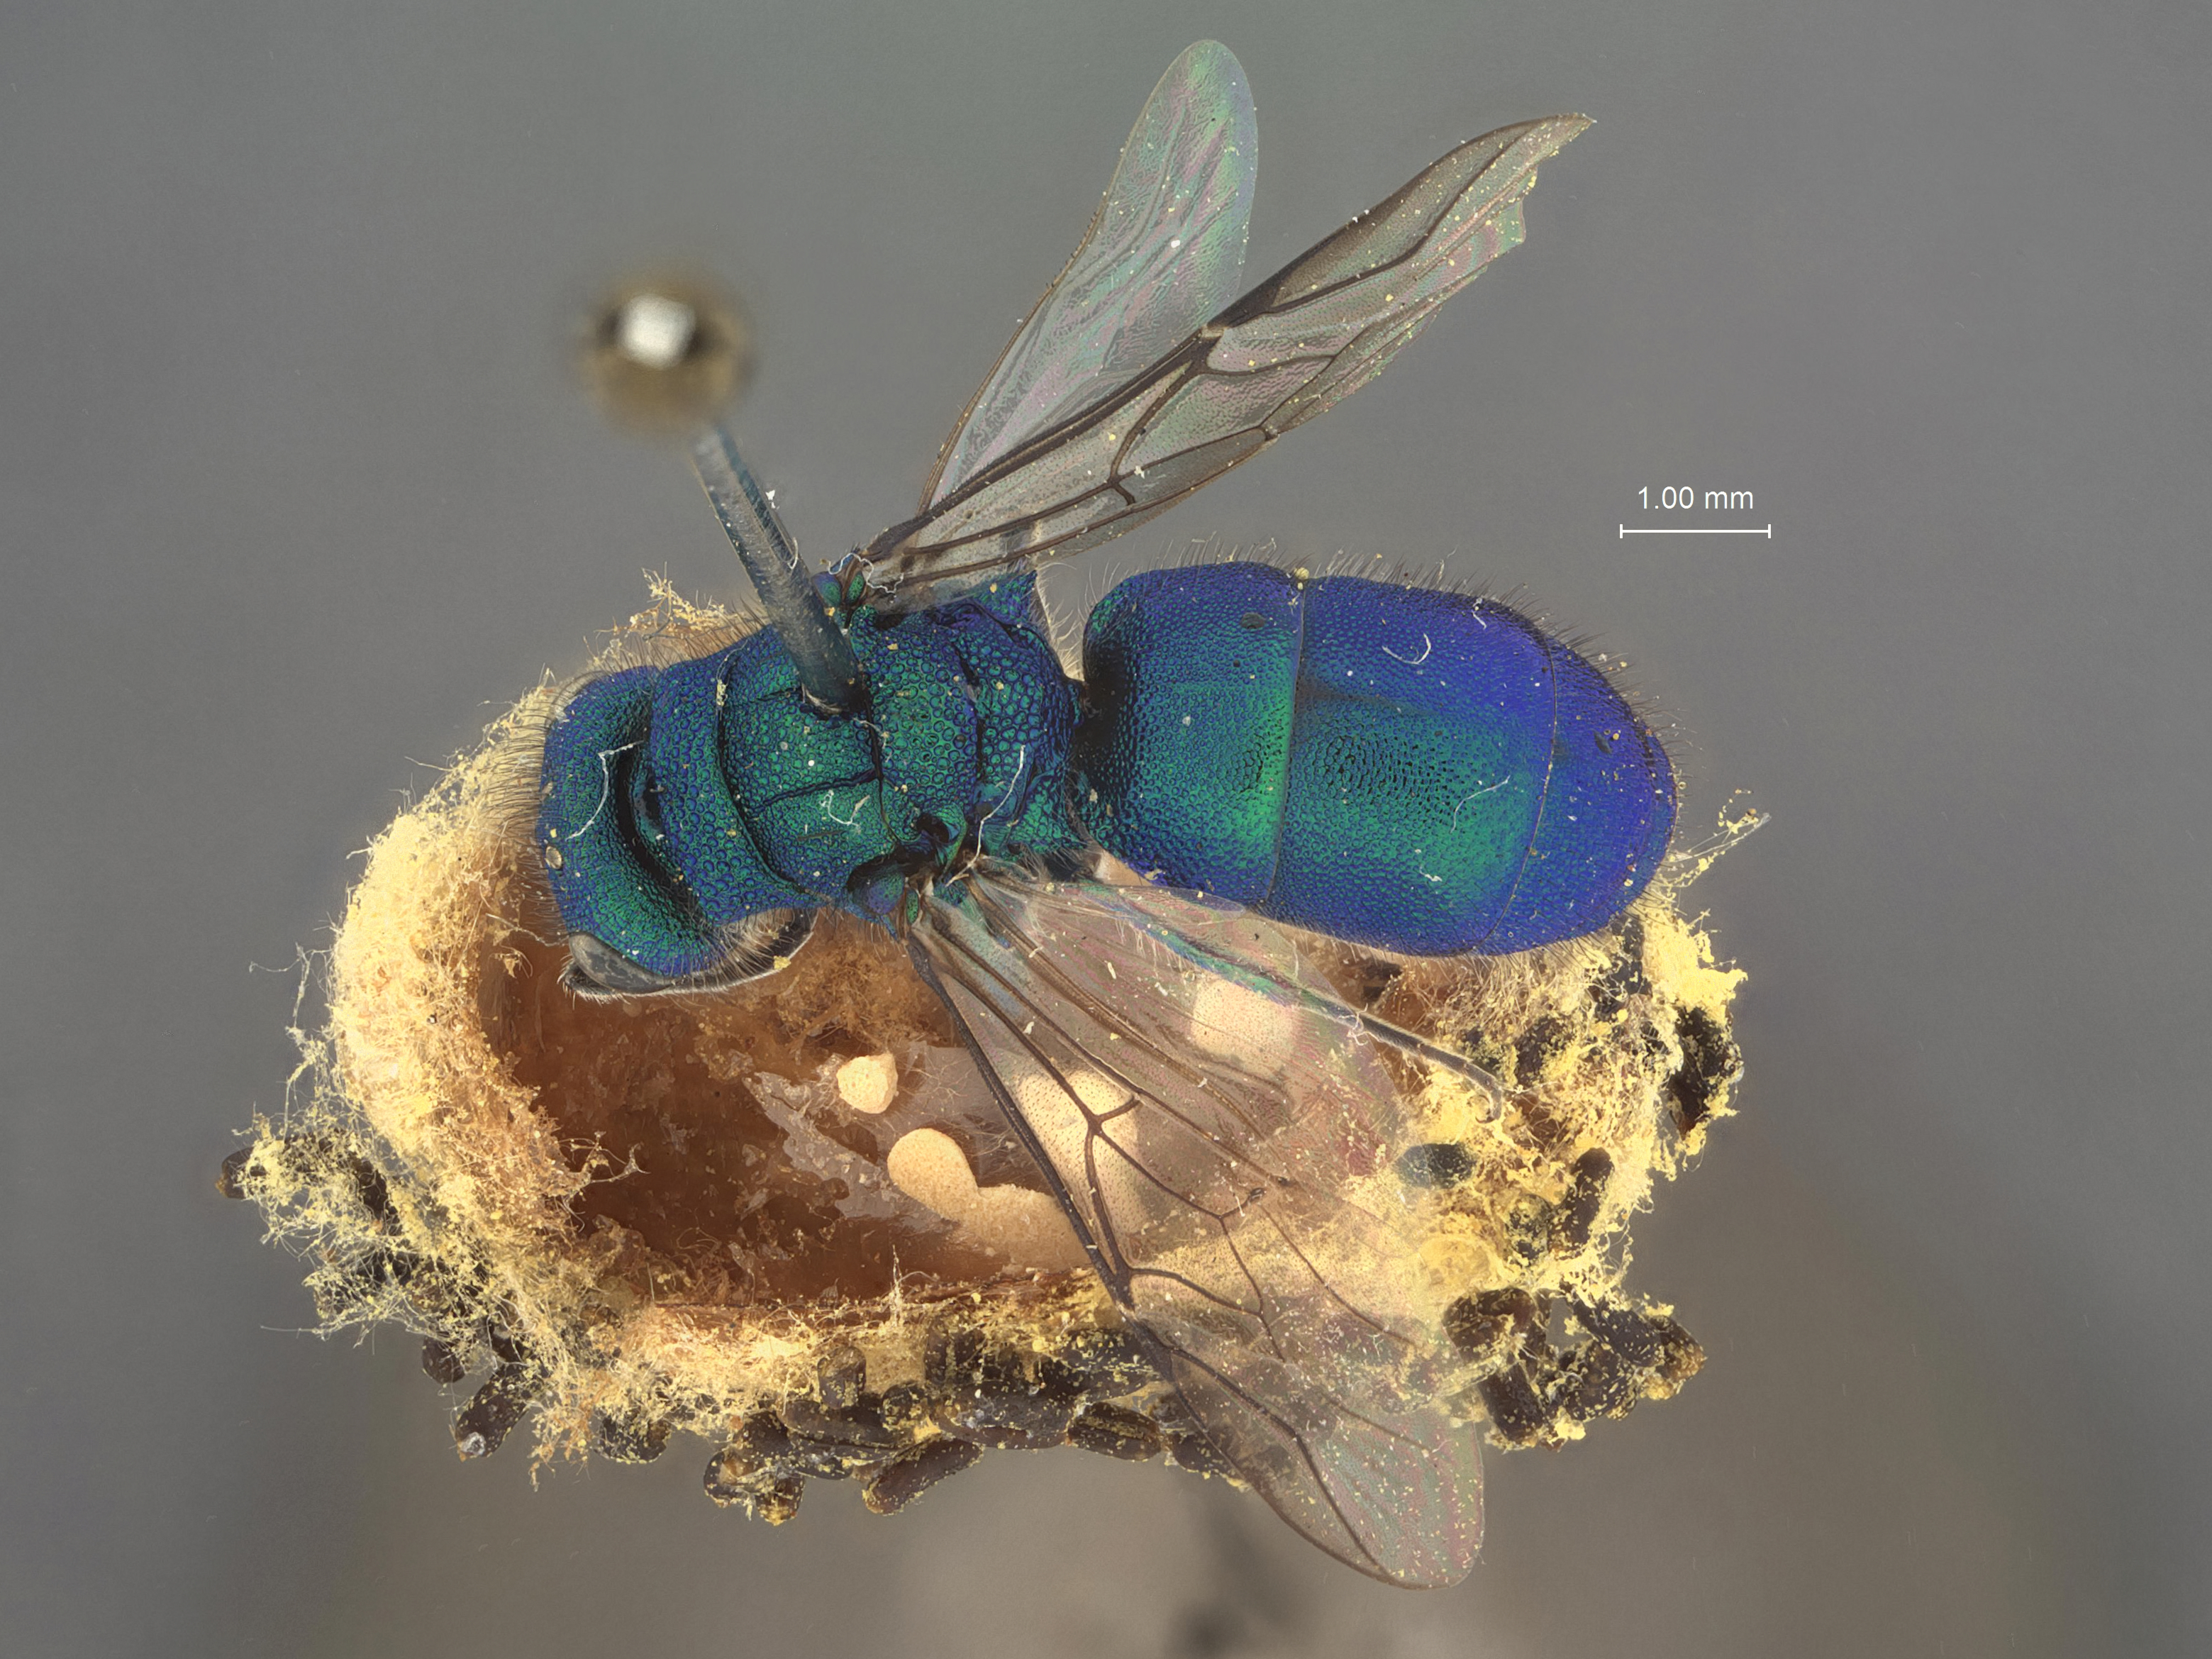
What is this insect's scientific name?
Chrysura kyrae
